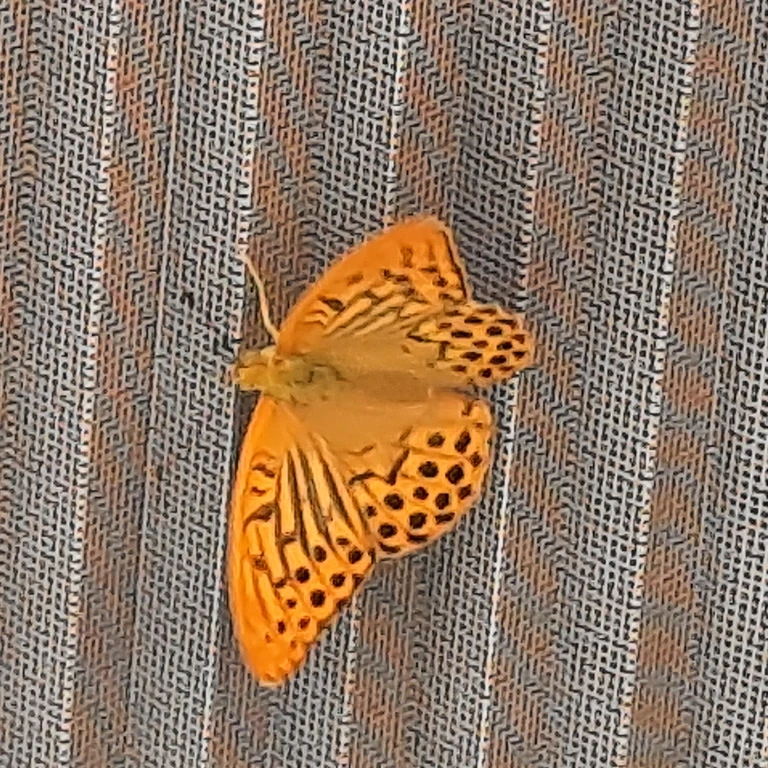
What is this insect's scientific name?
Argynnis paphia
